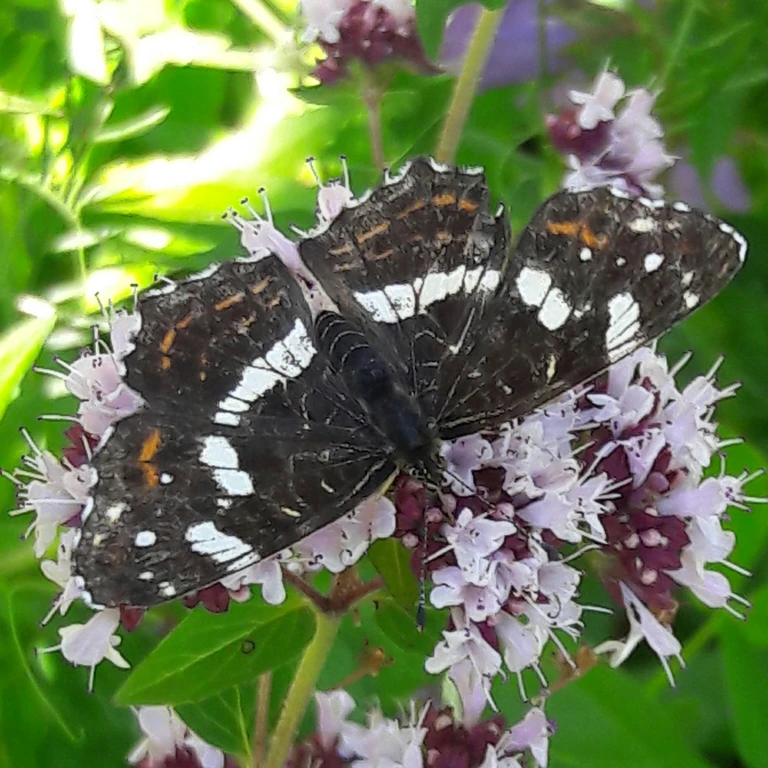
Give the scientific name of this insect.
Araschnia levana
